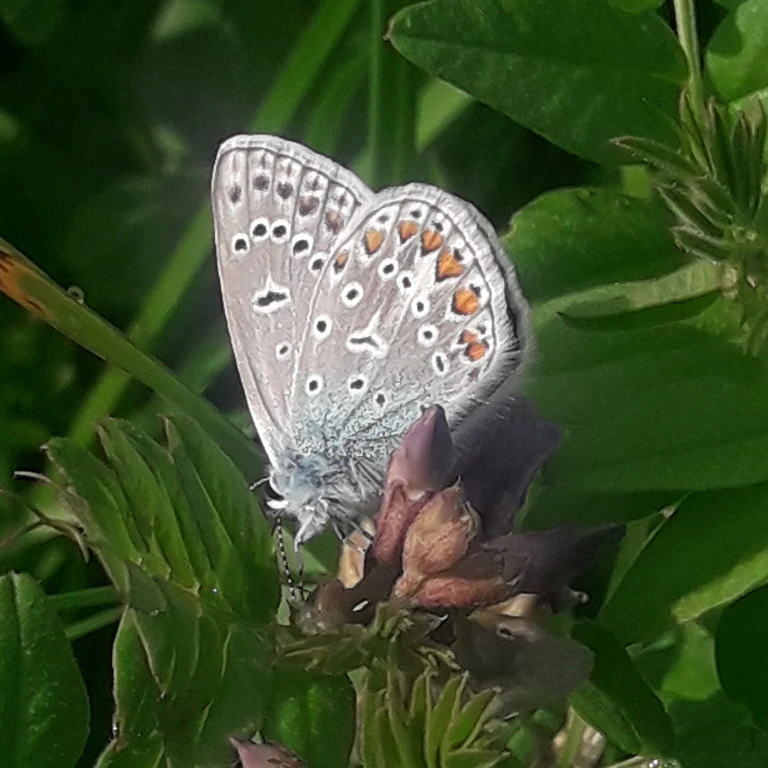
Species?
Polyommatus icarus
